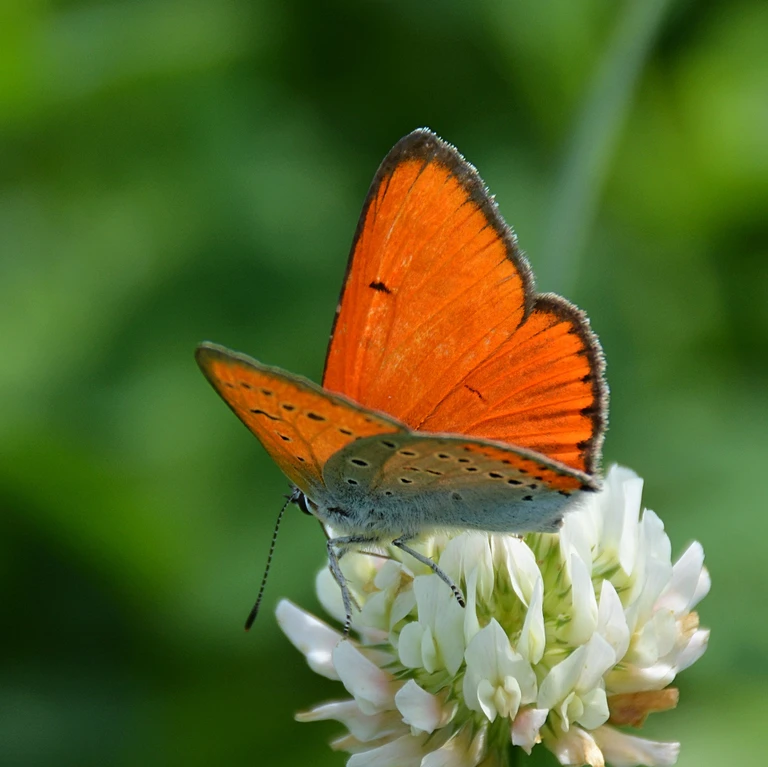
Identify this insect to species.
Lycaena dispar
